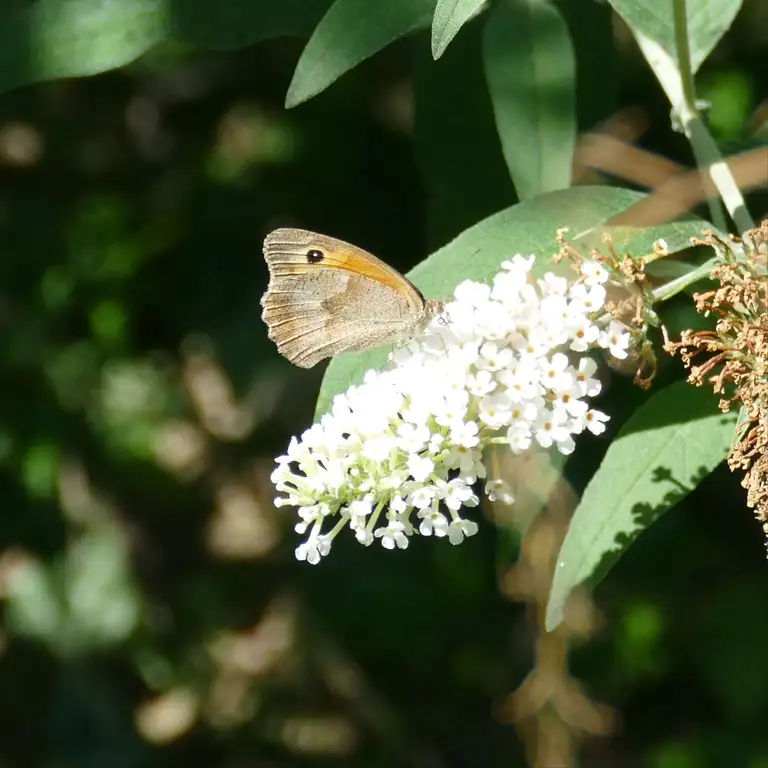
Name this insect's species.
Maniola jurtina
